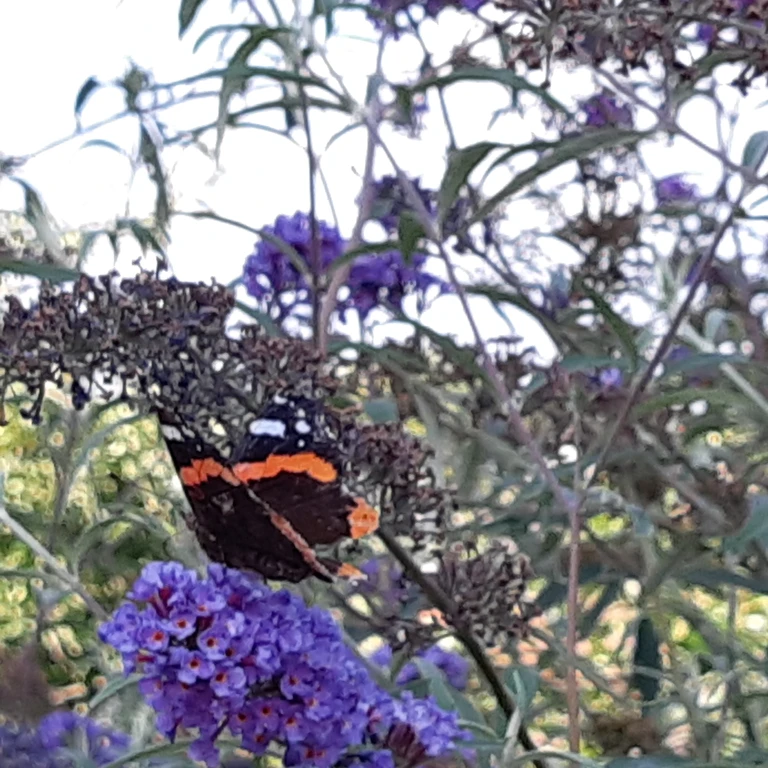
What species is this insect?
Vanessa atalanta
